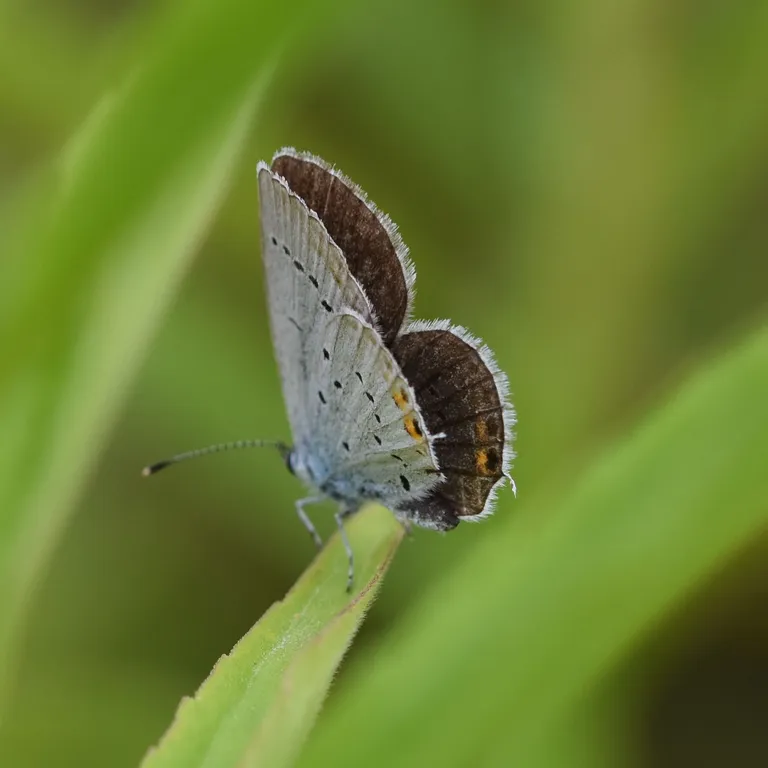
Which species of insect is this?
Cupido argiades (also Elkalyce argiades)
